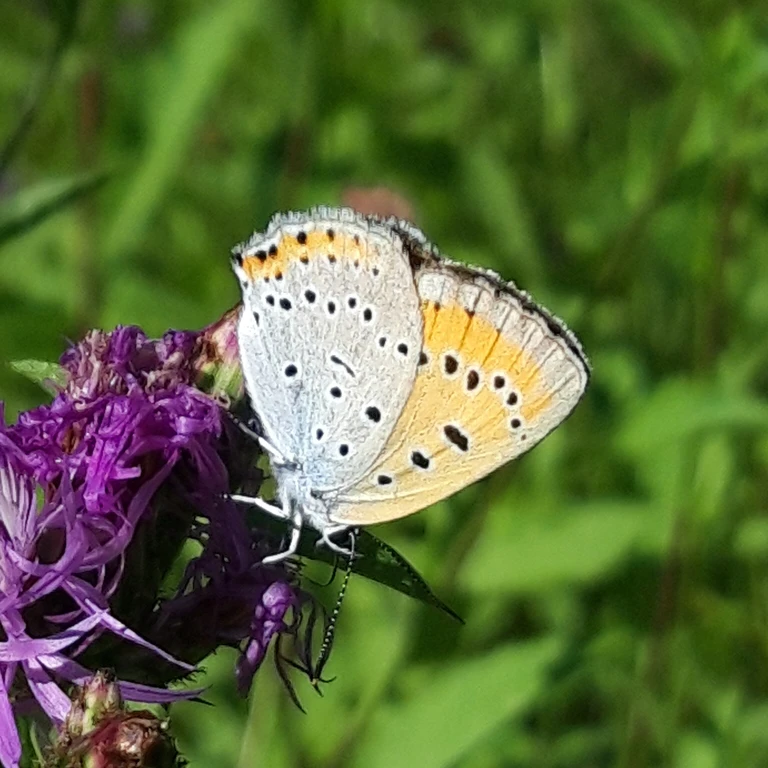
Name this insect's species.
Lycaena dispar
